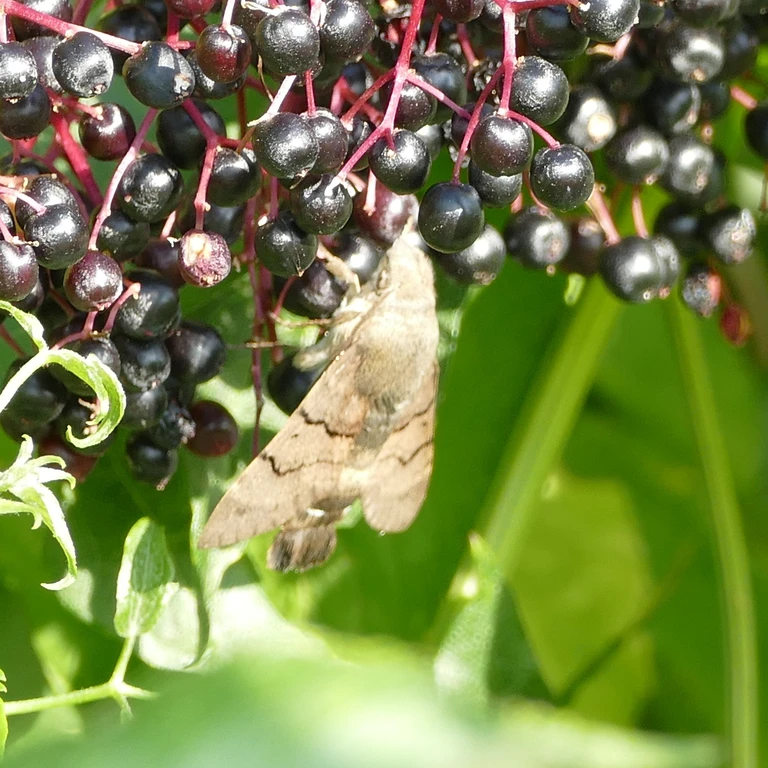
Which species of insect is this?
Macroglossum stellatarum
